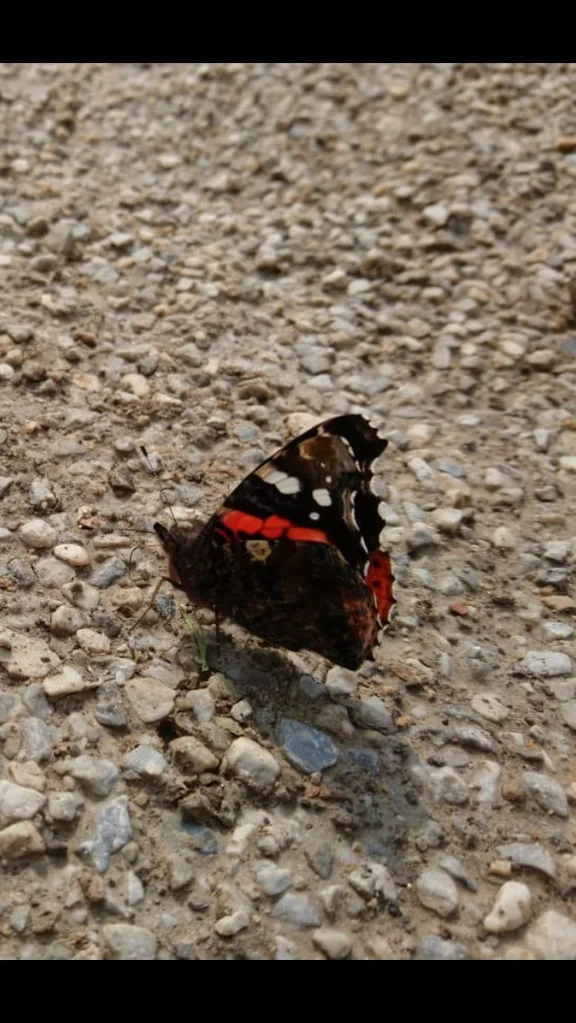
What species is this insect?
Vanessa atalanta
